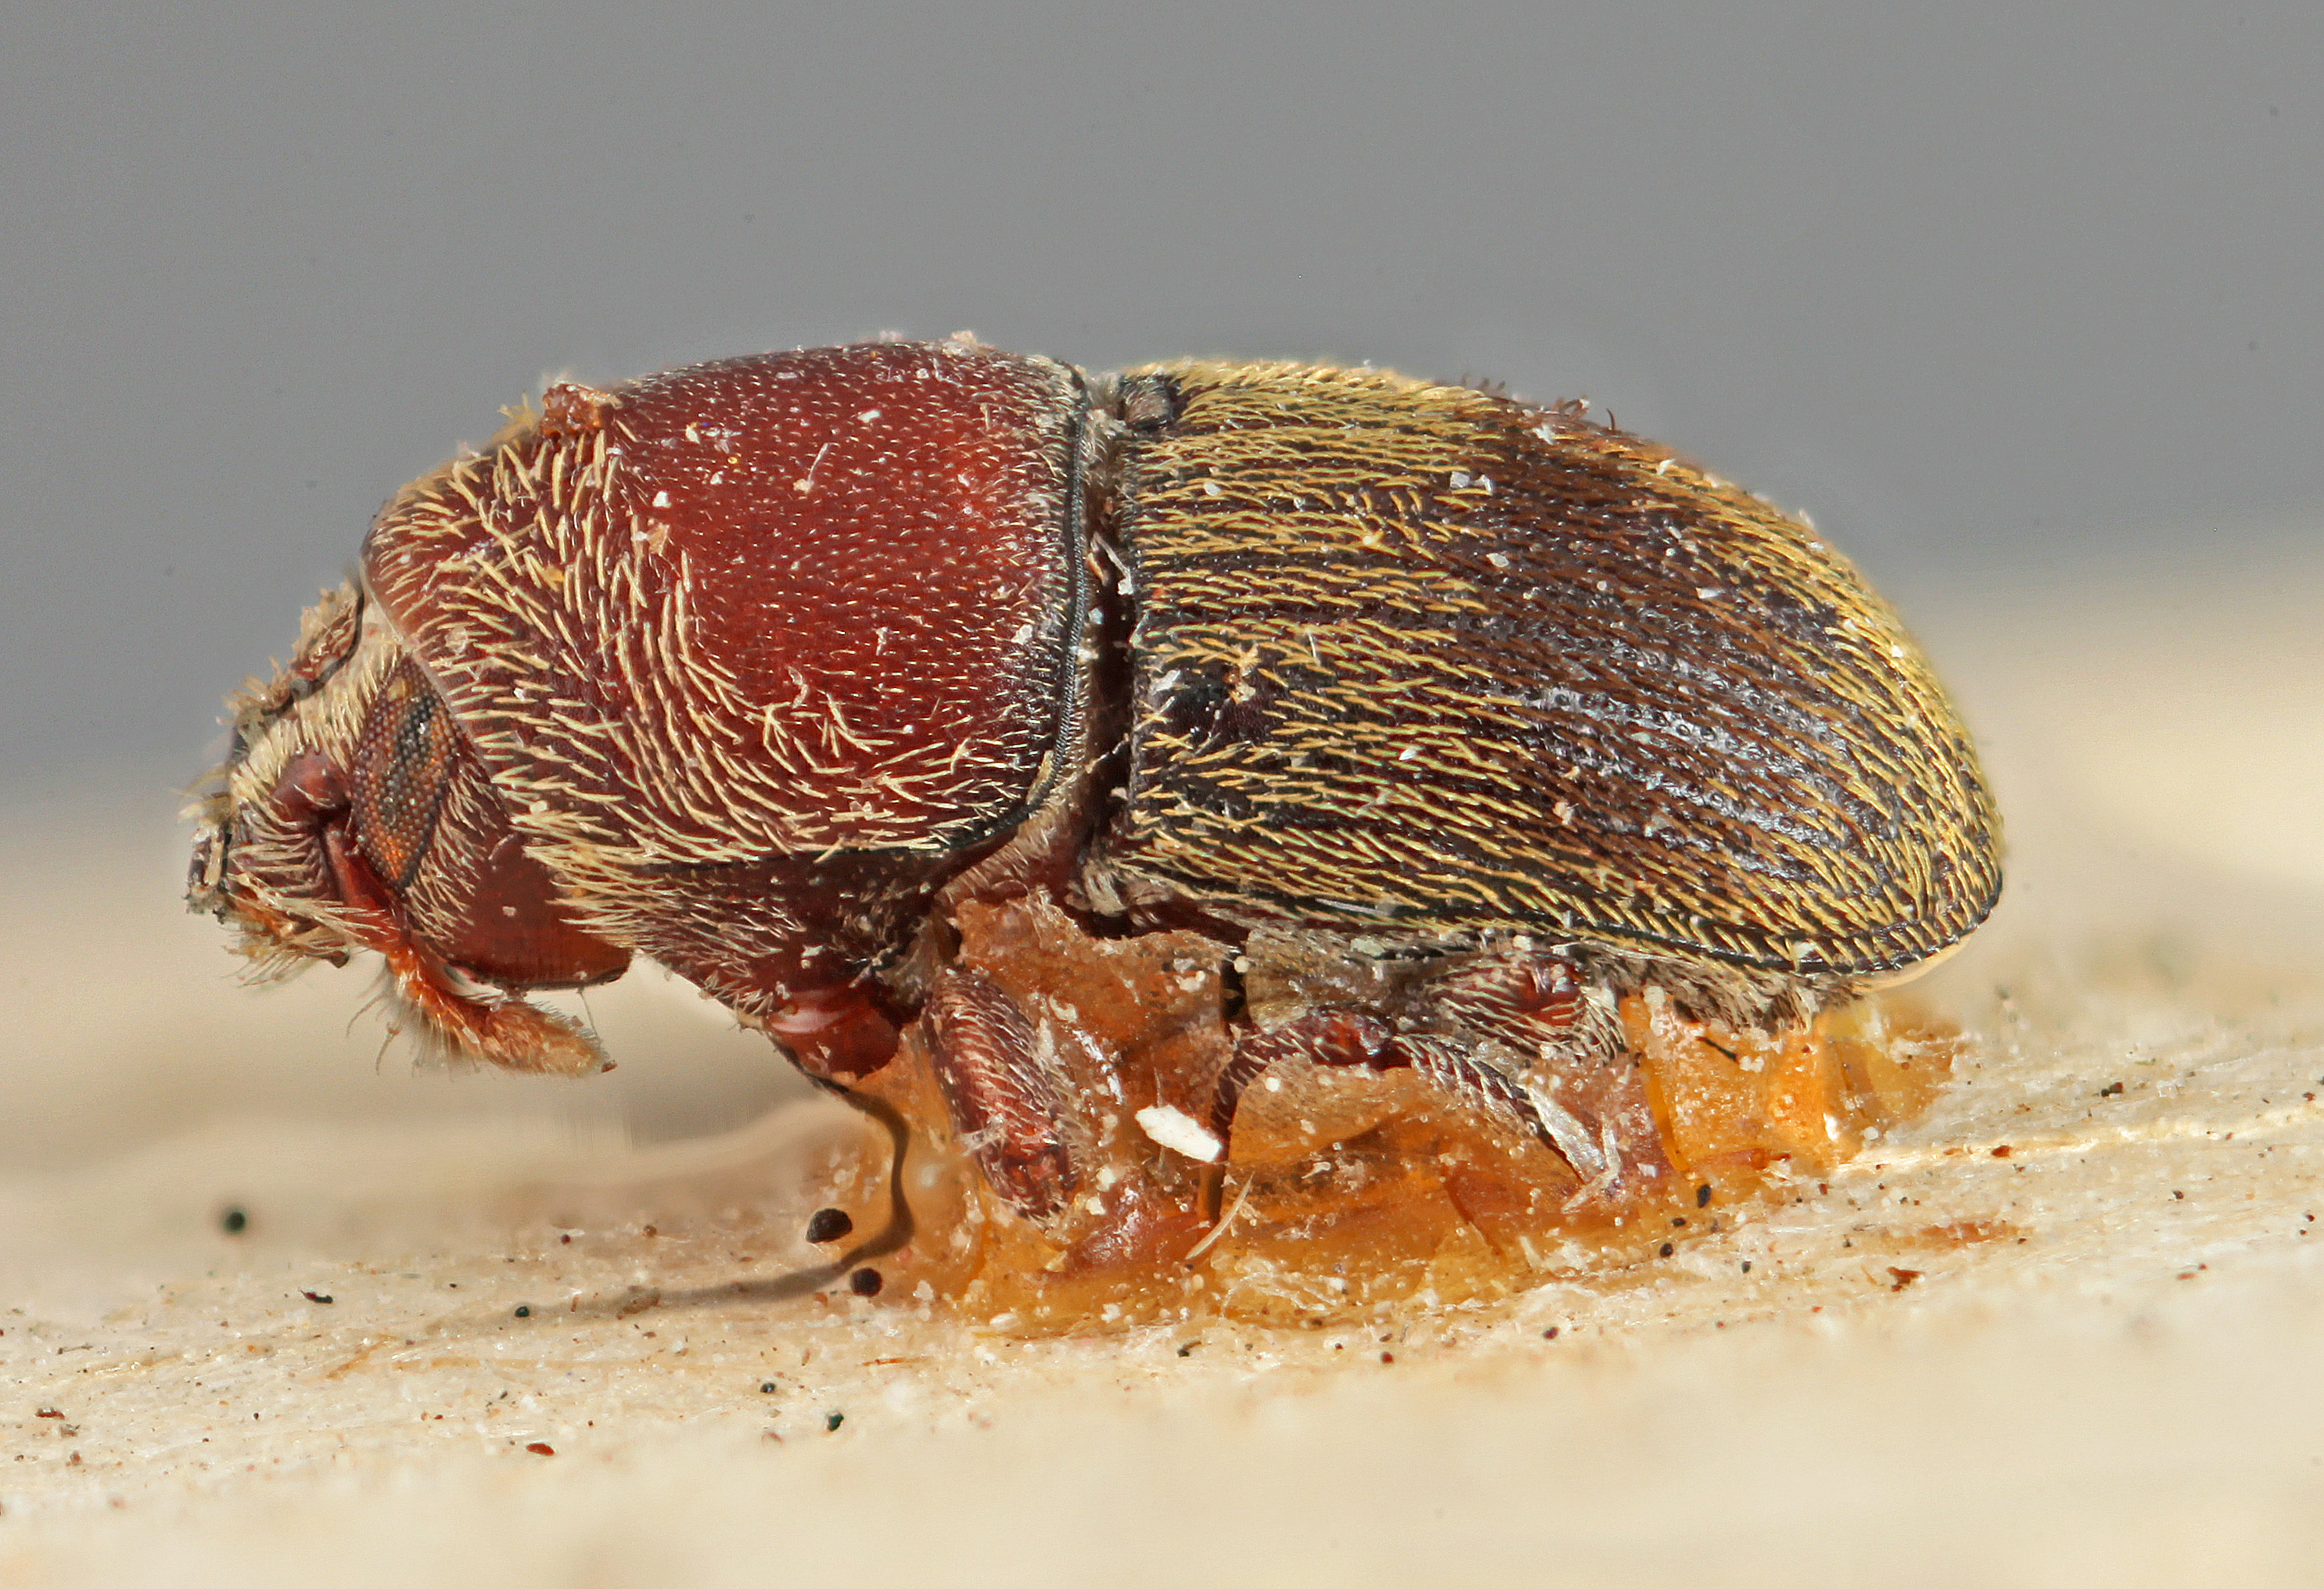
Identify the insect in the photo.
Loganius vestitus
